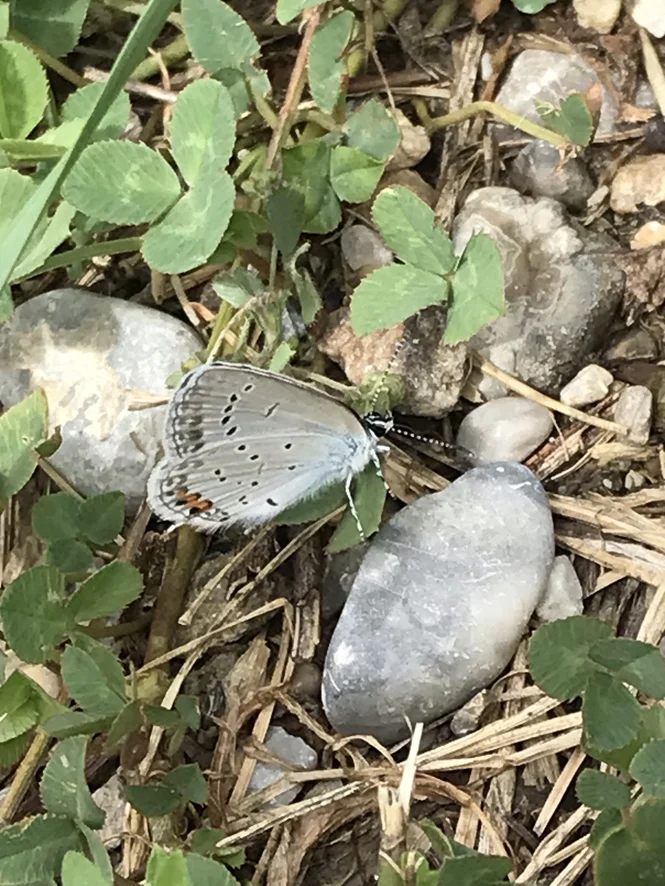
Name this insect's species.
Cupido argiades (also Elkalyce argiades)
